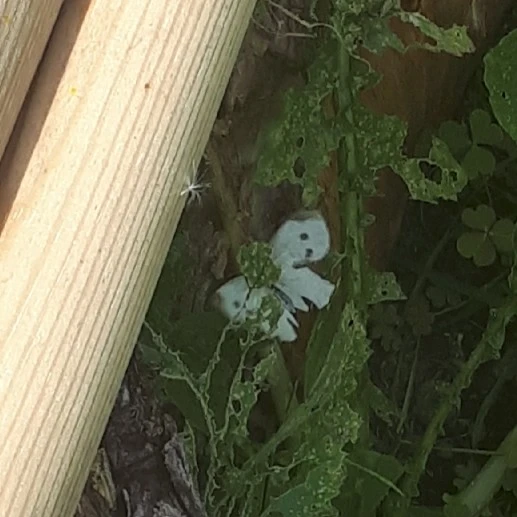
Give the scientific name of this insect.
Pieris rapae
